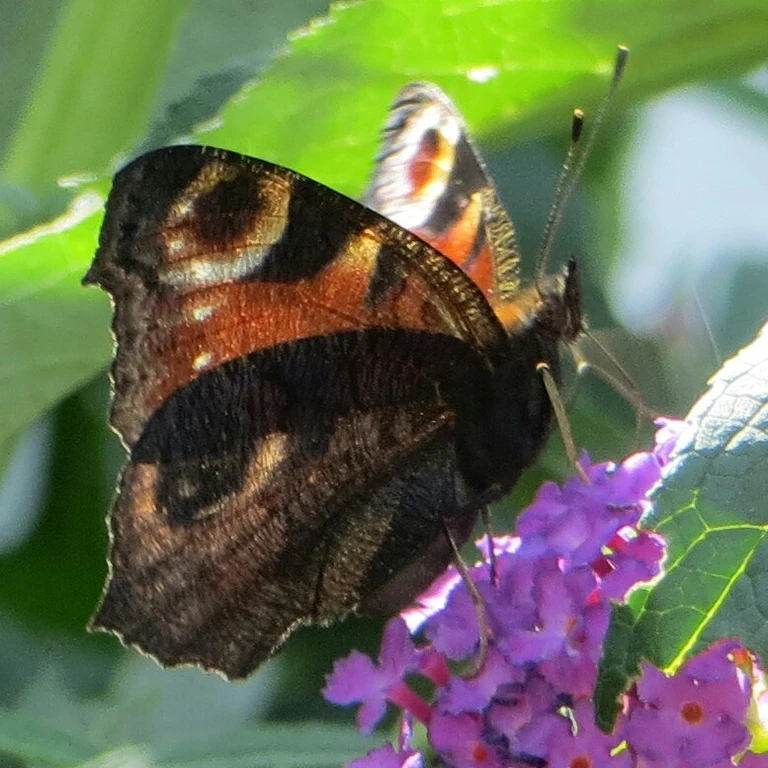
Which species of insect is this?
Aglais io
